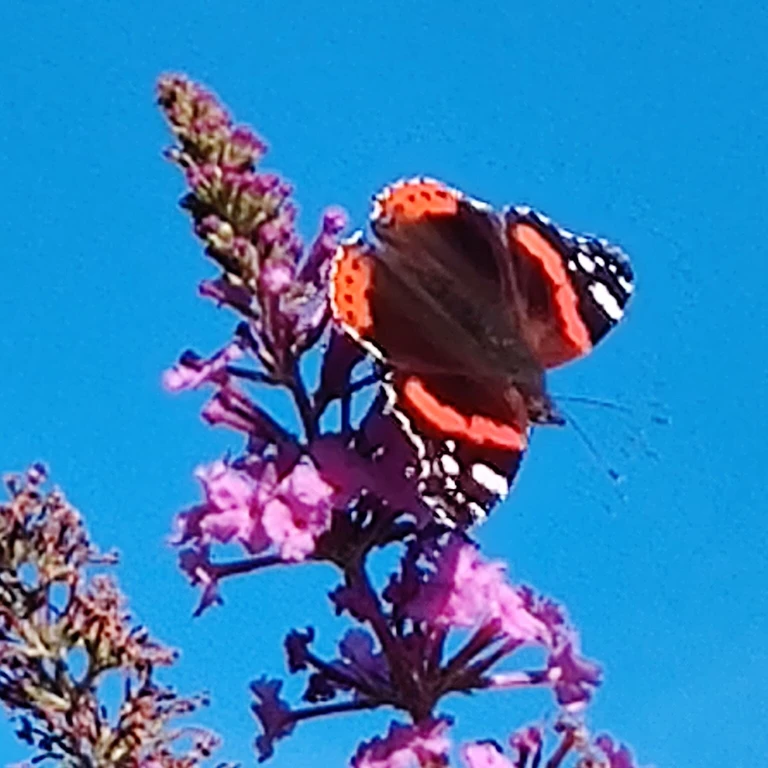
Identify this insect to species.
Vanessa atalanta
